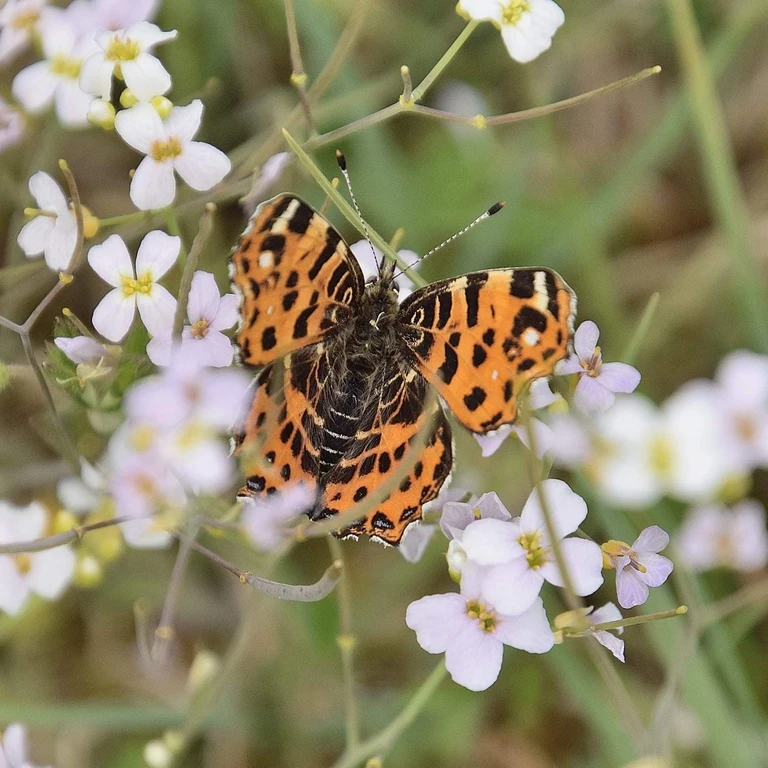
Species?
Araschnia levana
